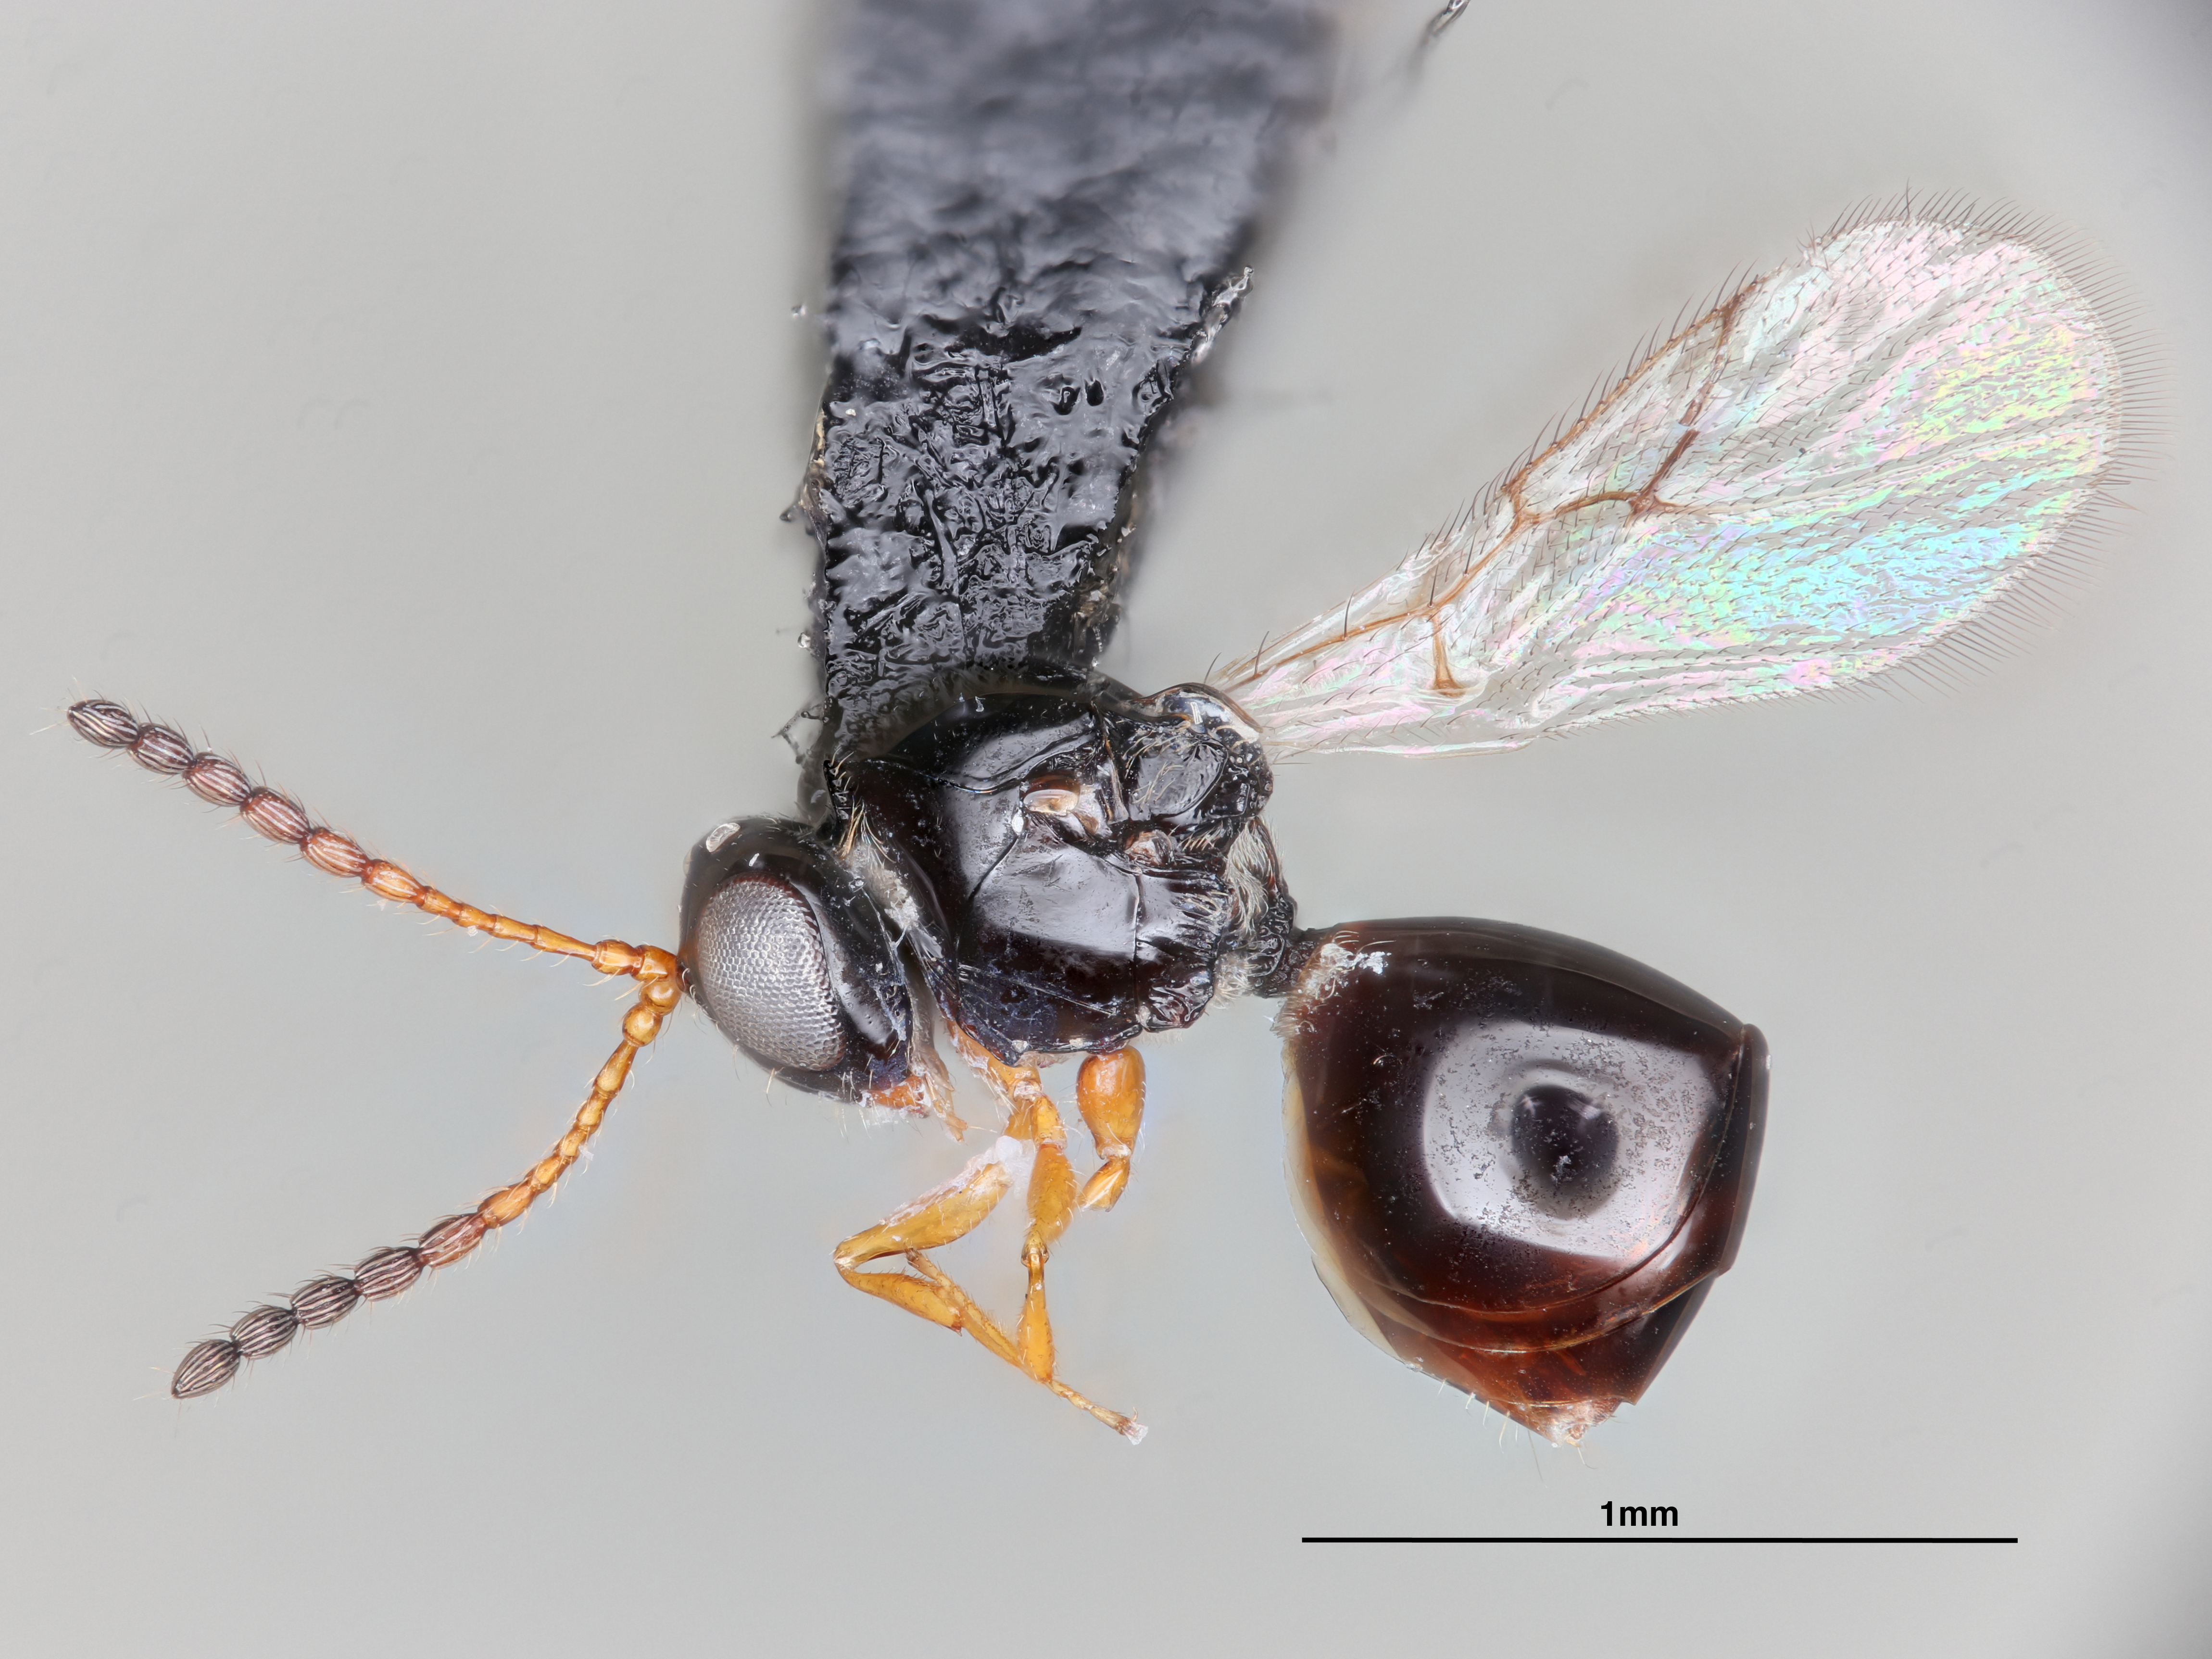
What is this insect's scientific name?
Leptopilina decemflagellum
